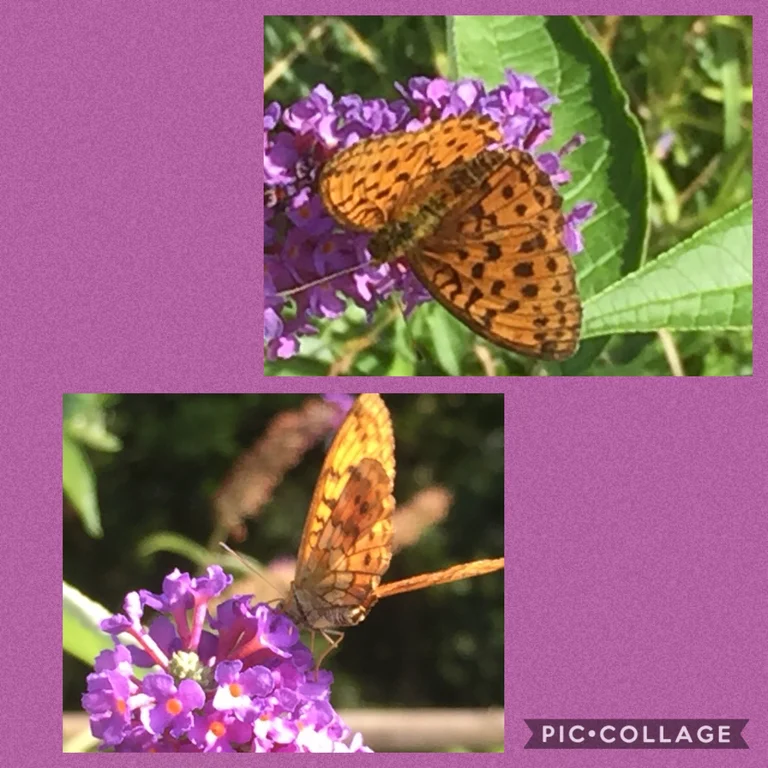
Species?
Brenthis daphne
